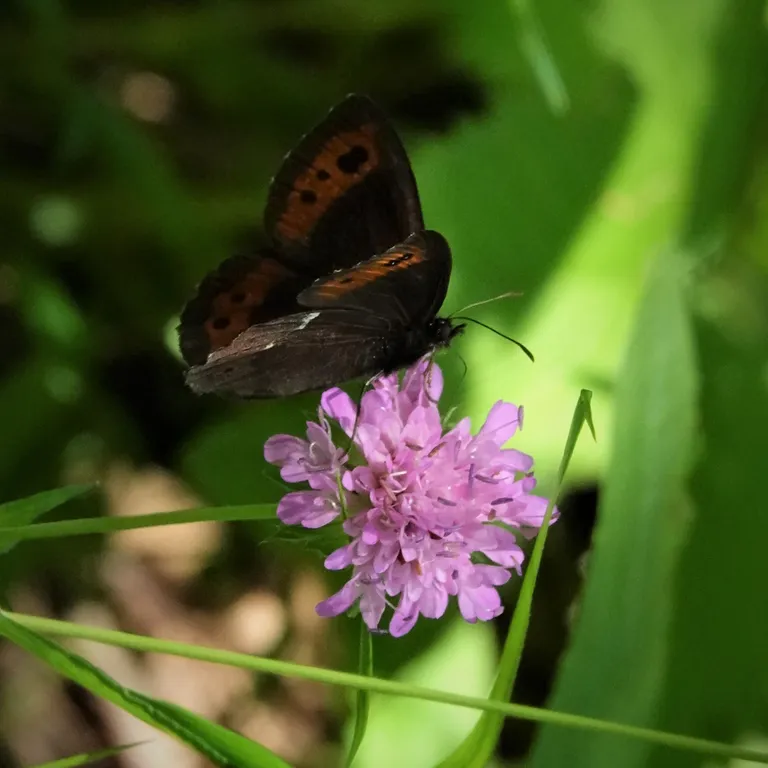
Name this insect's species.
Erebia ligea
